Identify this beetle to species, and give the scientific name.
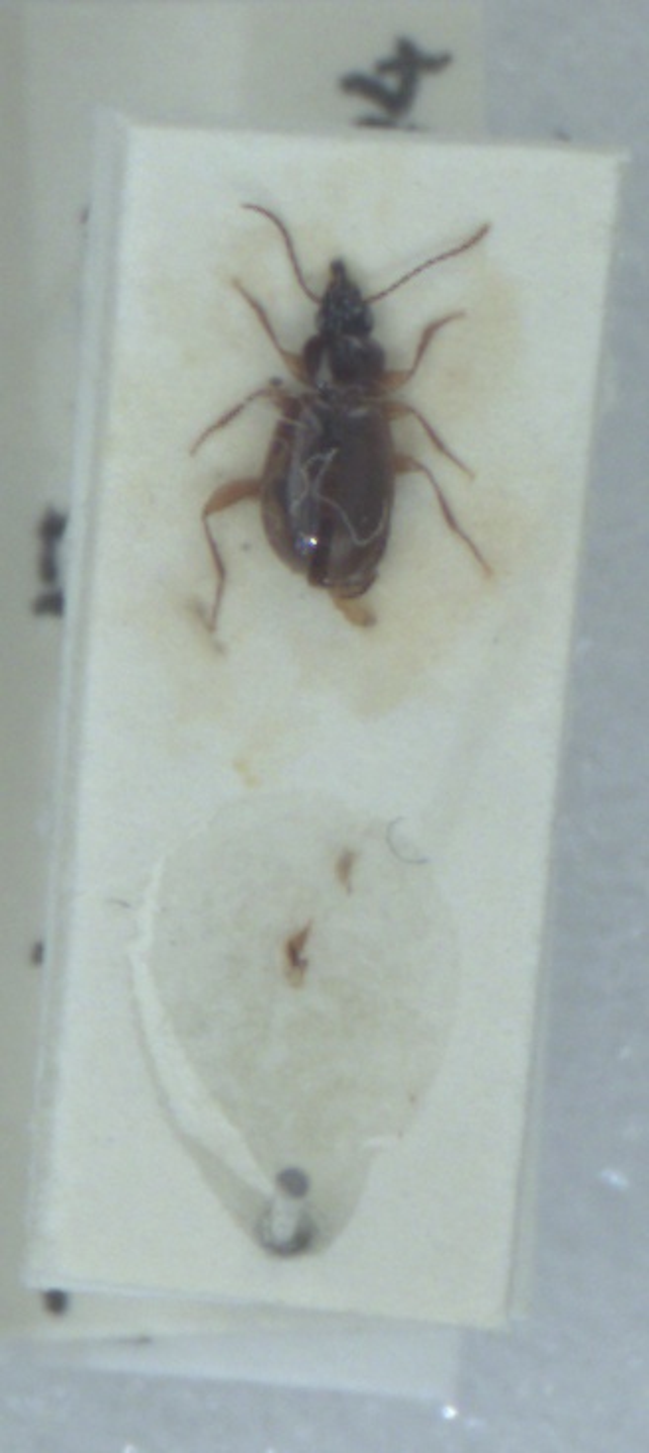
Trechus obtusus
